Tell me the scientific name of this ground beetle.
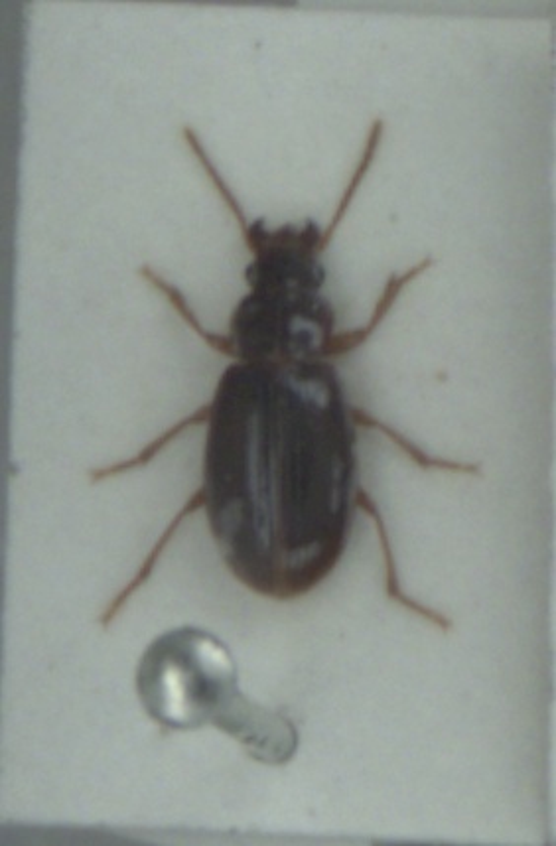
Bradycellus sharpi
